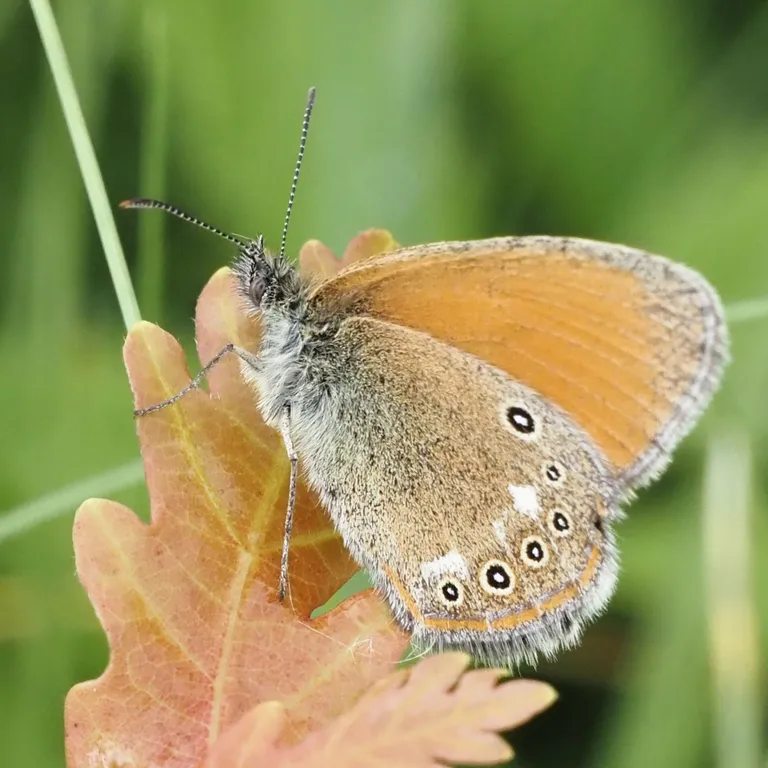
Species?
Coenonympha glycerion (also Coenonympha iphis)
